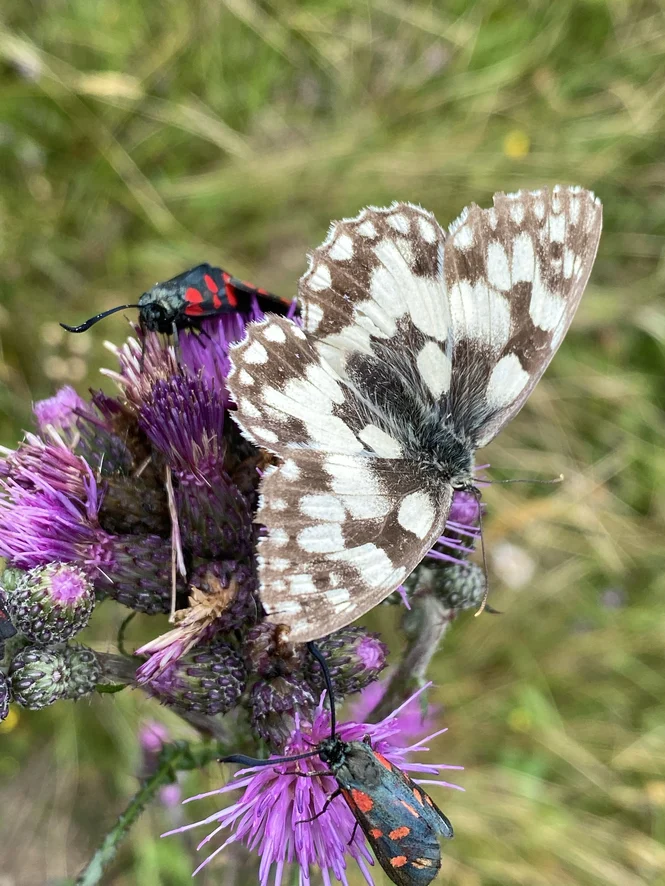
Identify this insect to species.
Melanargia galathea
